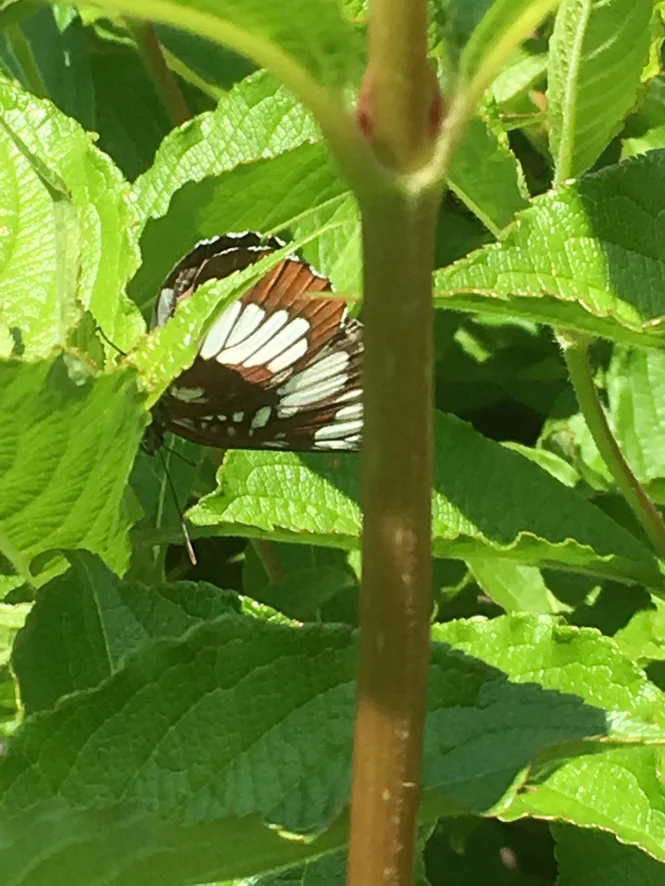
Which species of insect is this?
Neptis rivularis
